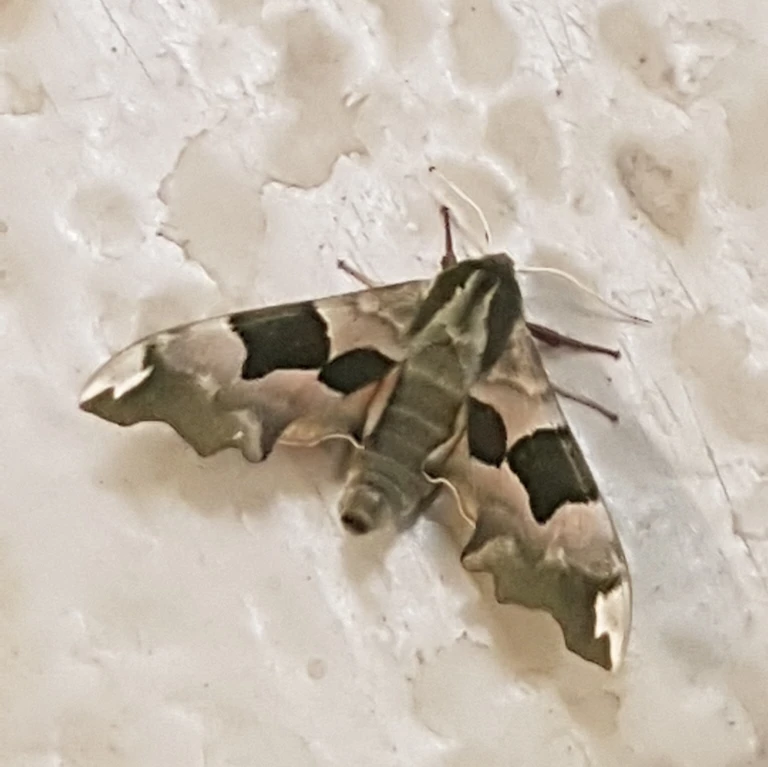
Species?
Mimas tiliae
